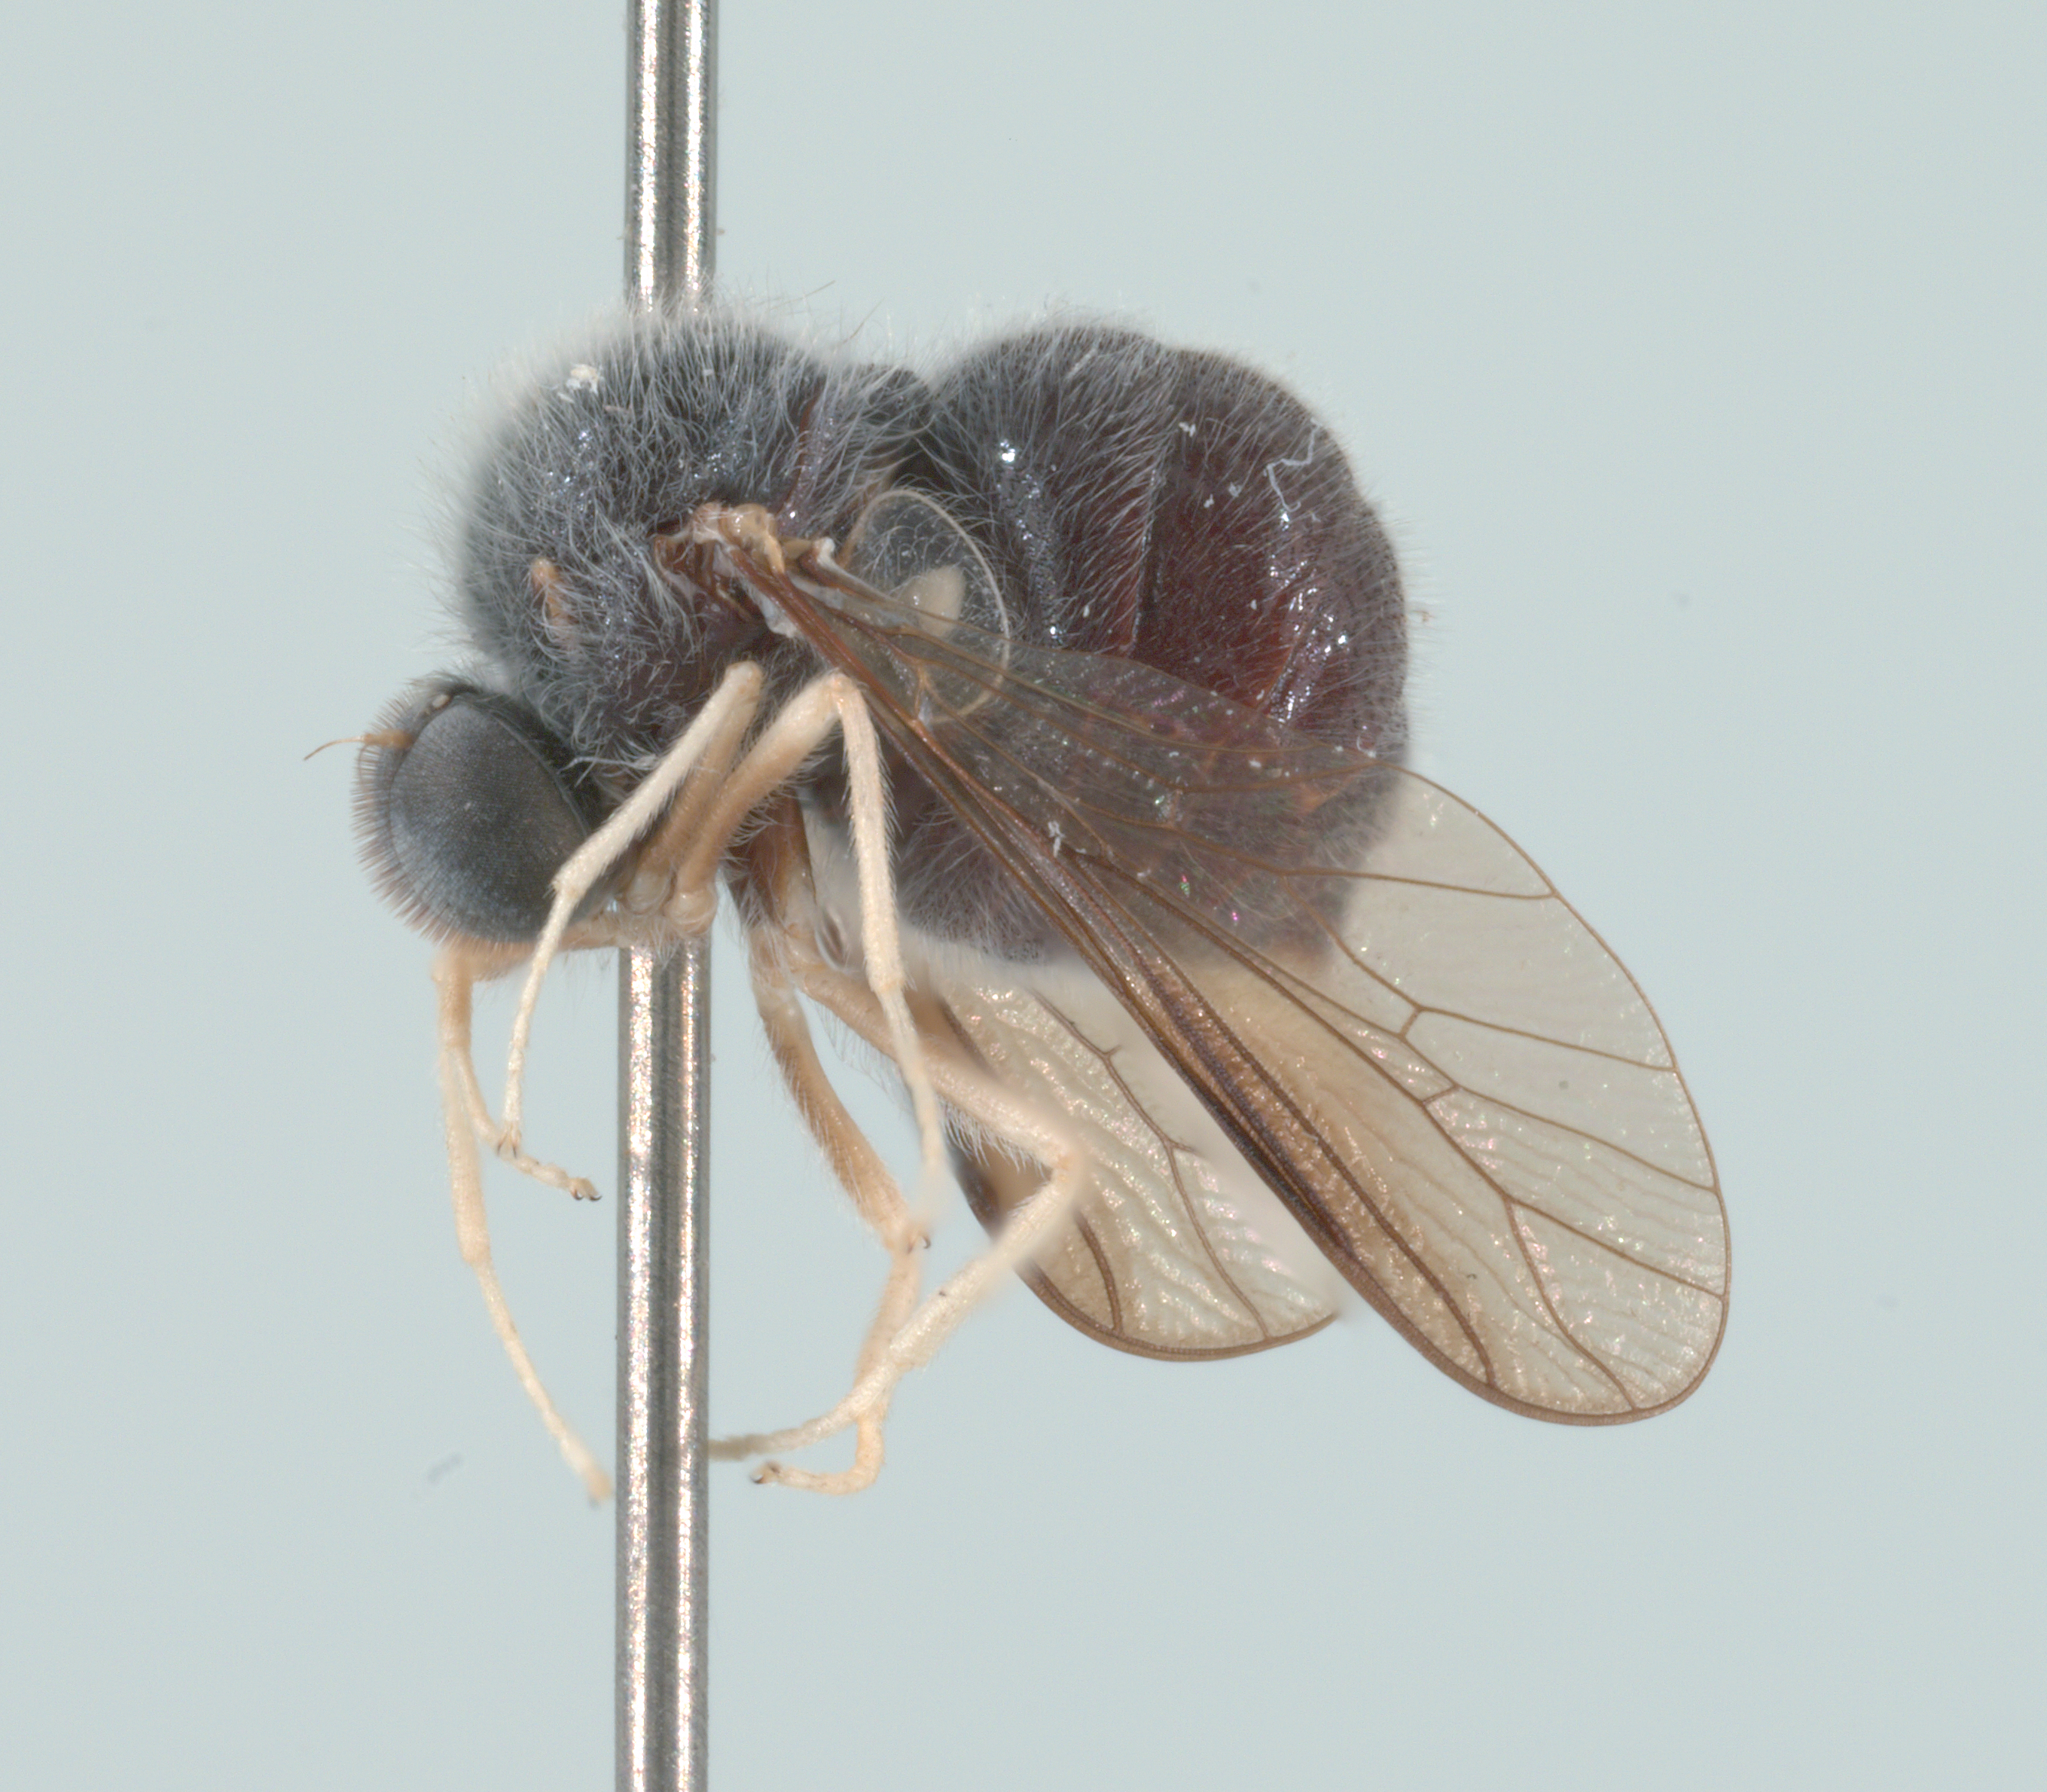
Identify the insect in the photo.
Turbopsebius sulphuripes
